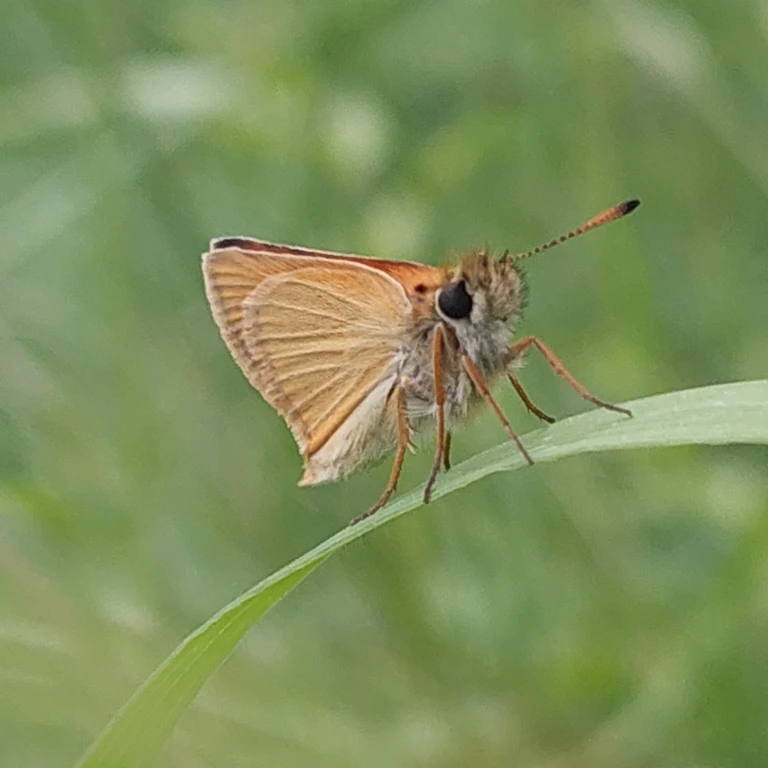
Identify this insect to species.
Thymelicus lineola
